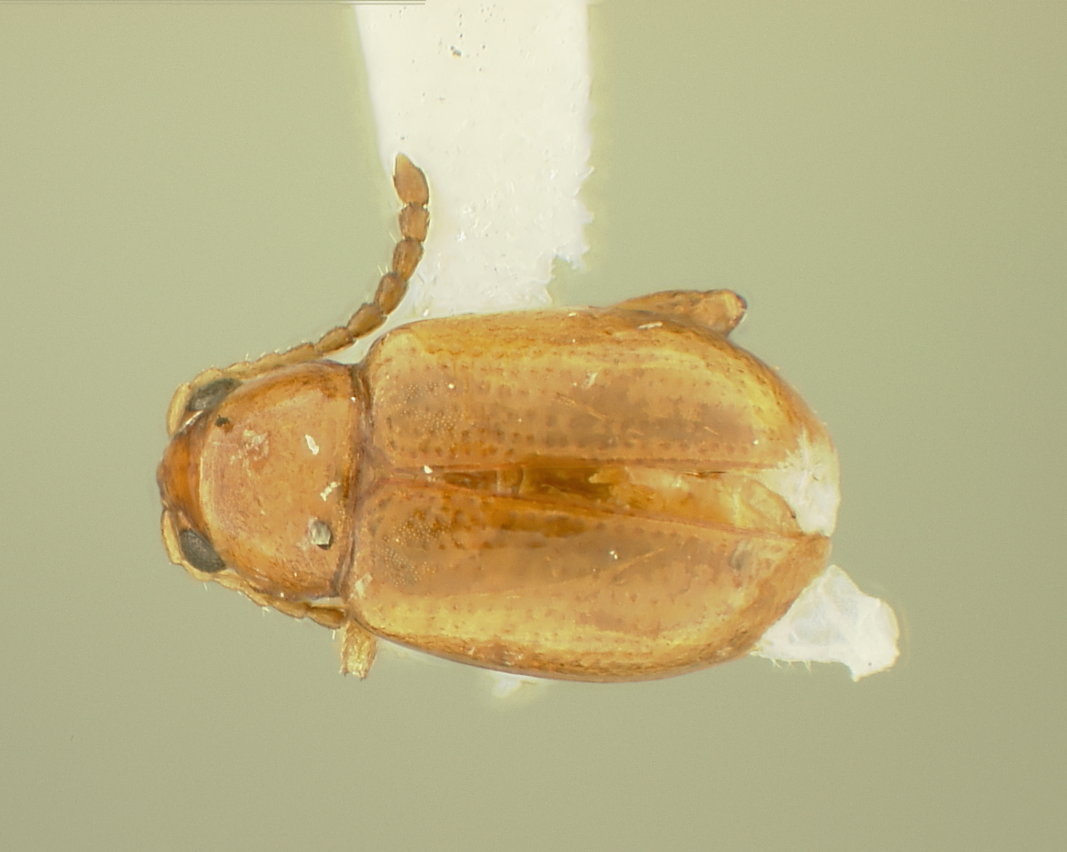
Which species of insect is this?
Aphthona nana
